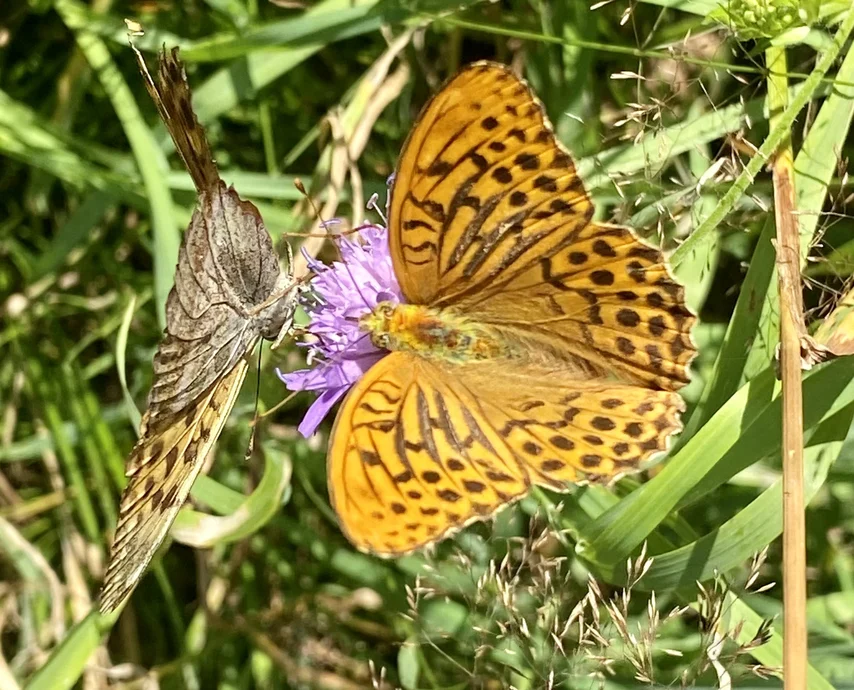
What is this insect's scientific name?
Argynnis paphia
